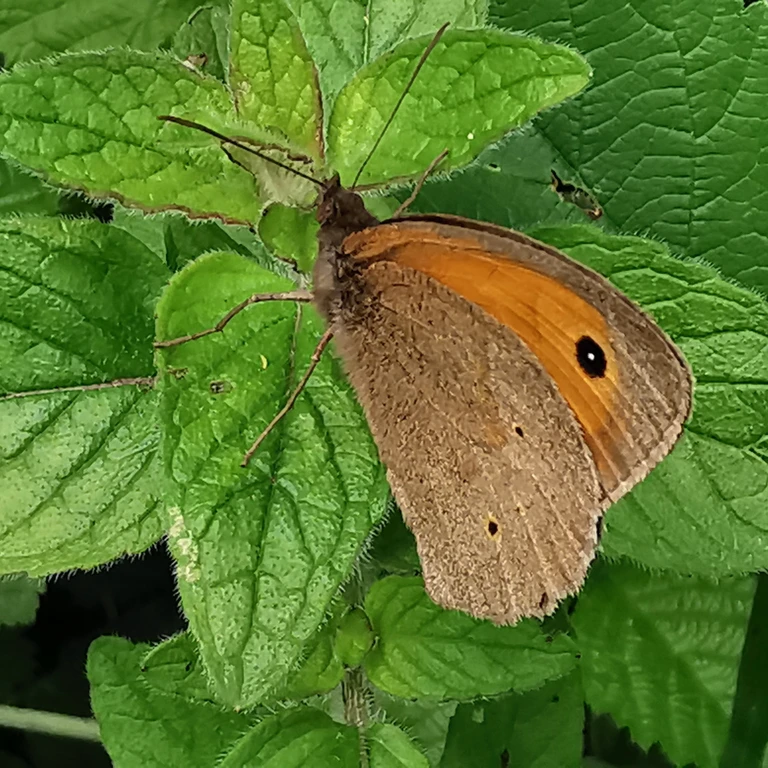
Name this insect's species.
Maniola jurtina
